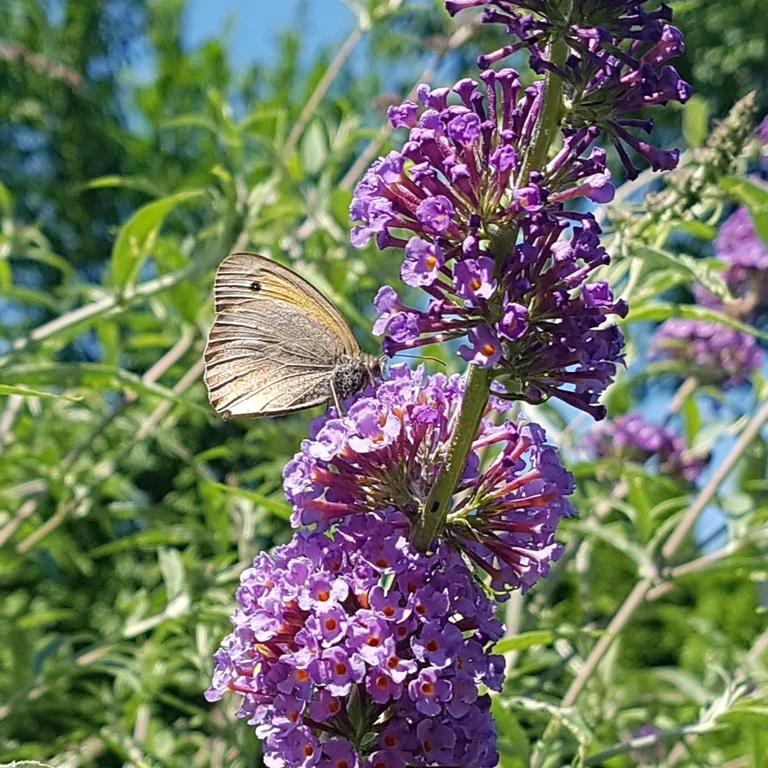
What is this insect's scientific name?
Maniola jurtina
